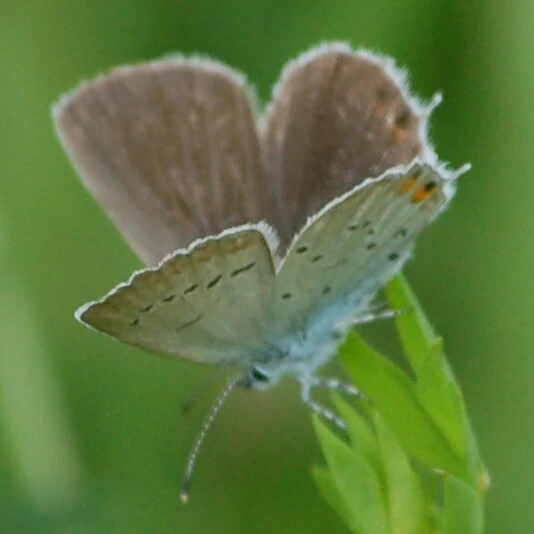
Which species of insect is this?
Cupido argiades (also Elkalyce argiades)
